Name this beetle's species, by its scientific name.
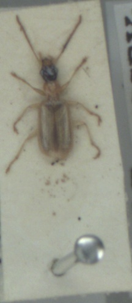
Demetrias atricapillus
